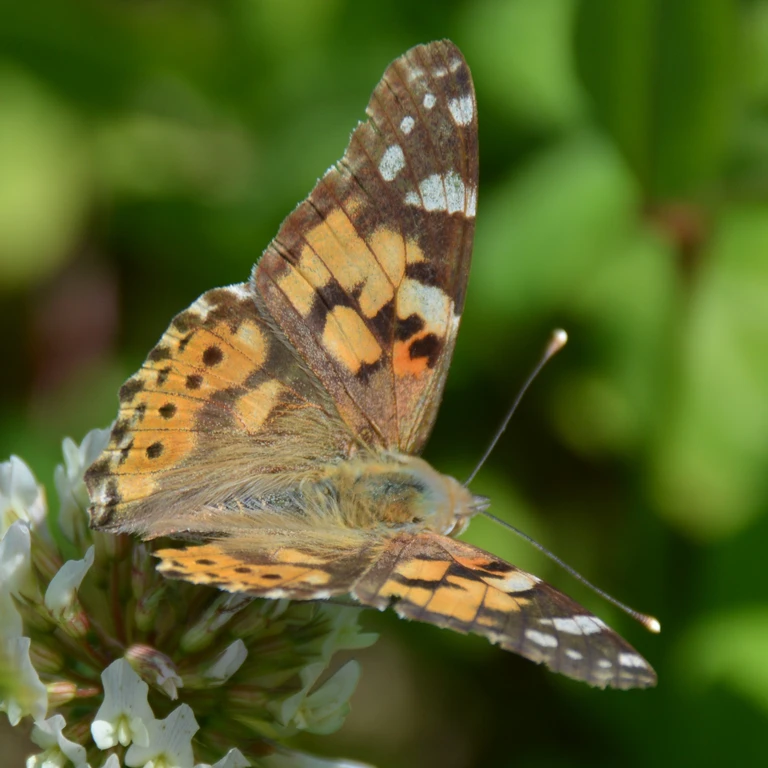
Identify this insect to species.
Vanessa cardui
